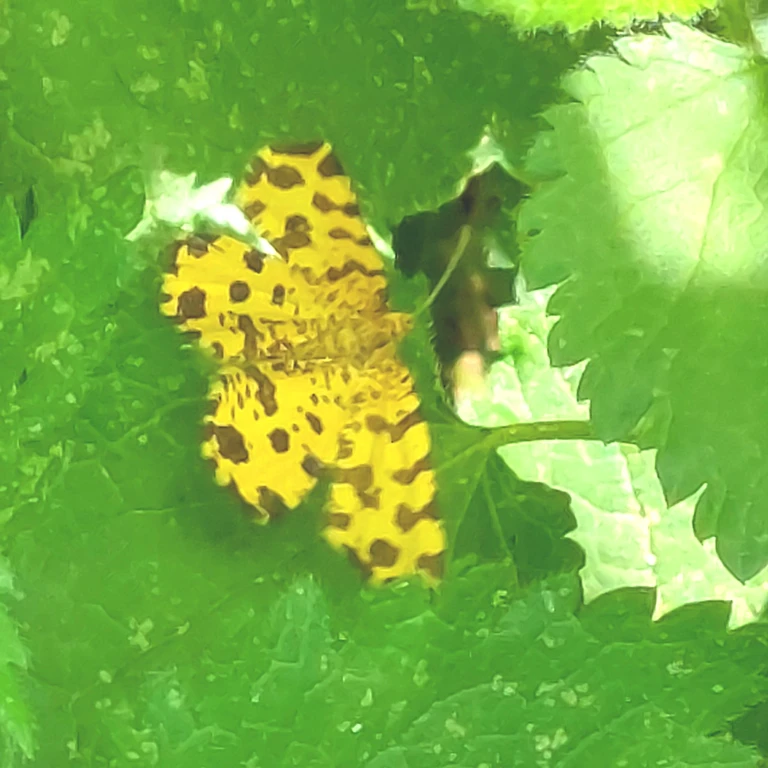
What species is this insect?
Pseudopanthera macularia
